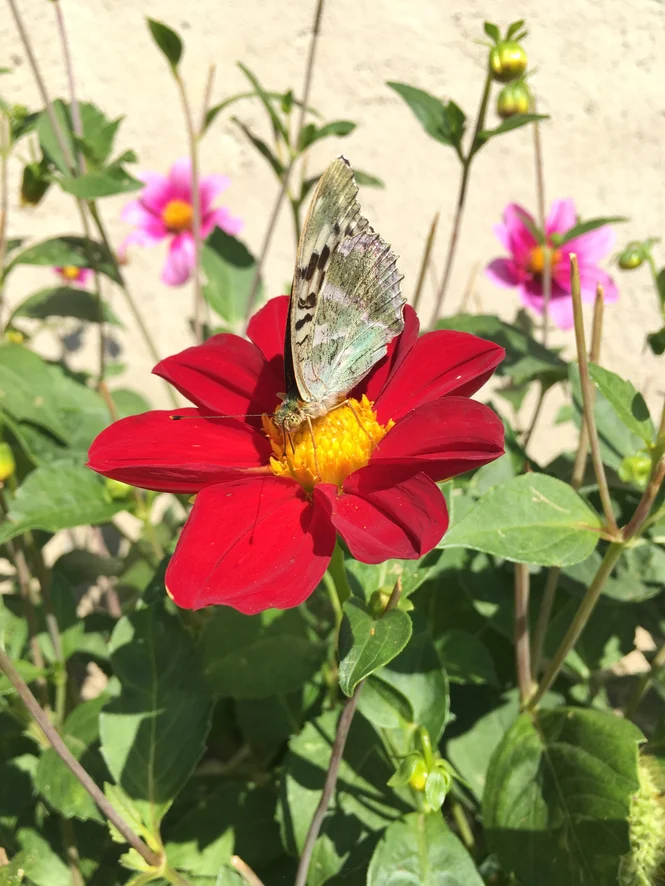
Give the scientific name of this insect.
Argynnis paphia
